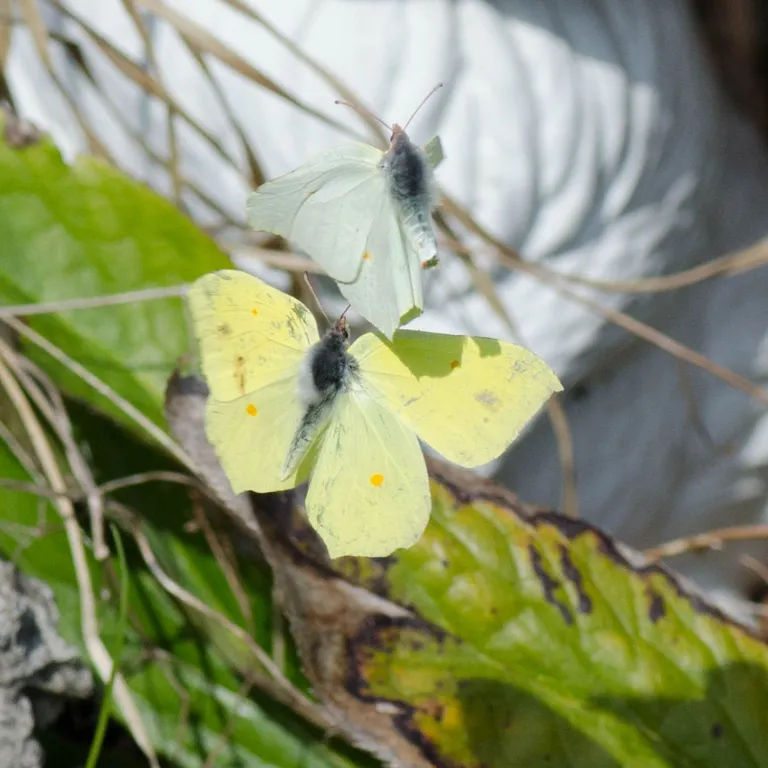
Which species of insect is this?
Gonepteryx rhamni
